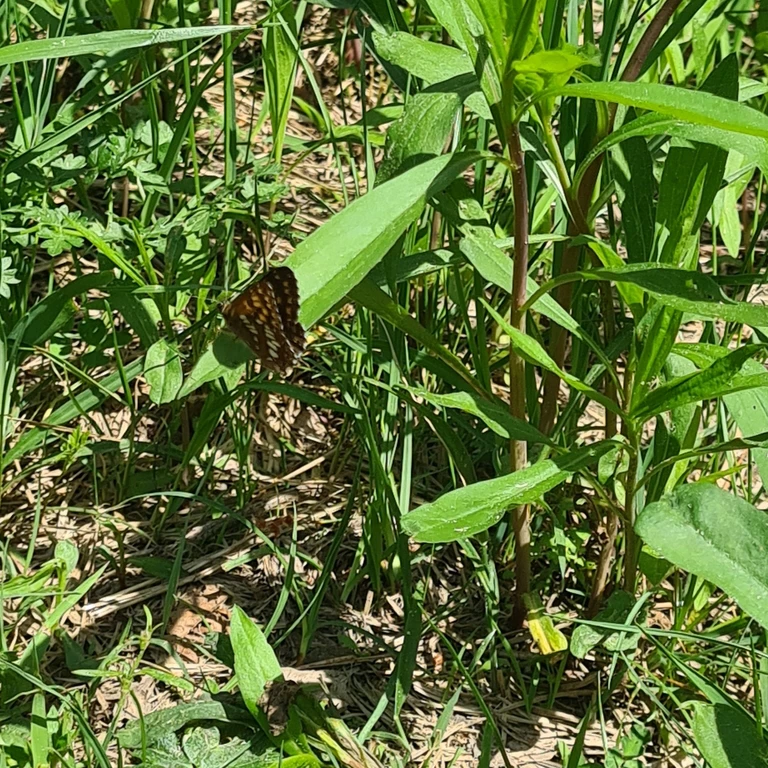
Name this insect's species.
Hamearis lucina
